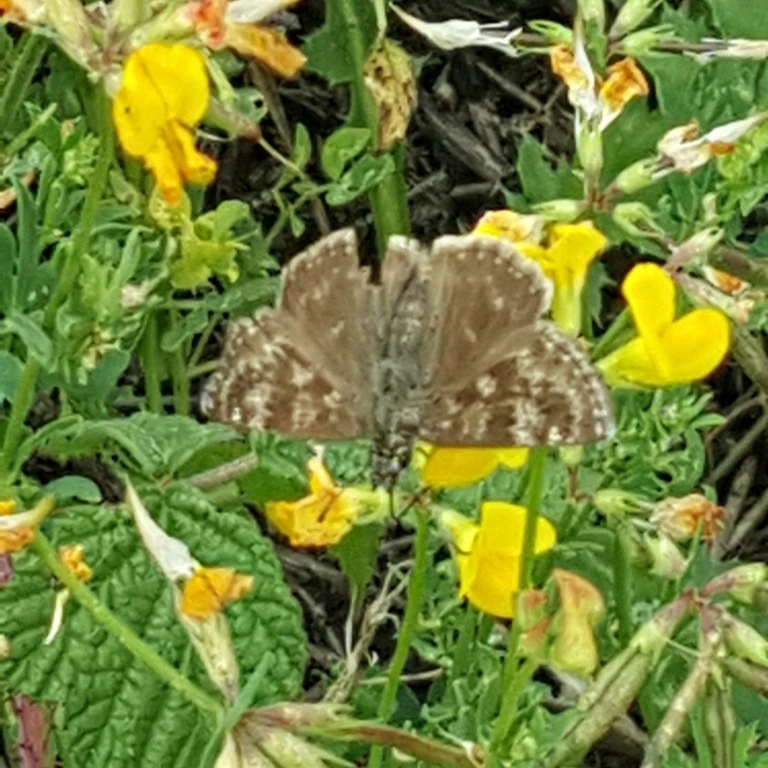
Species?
Erynnis tages
